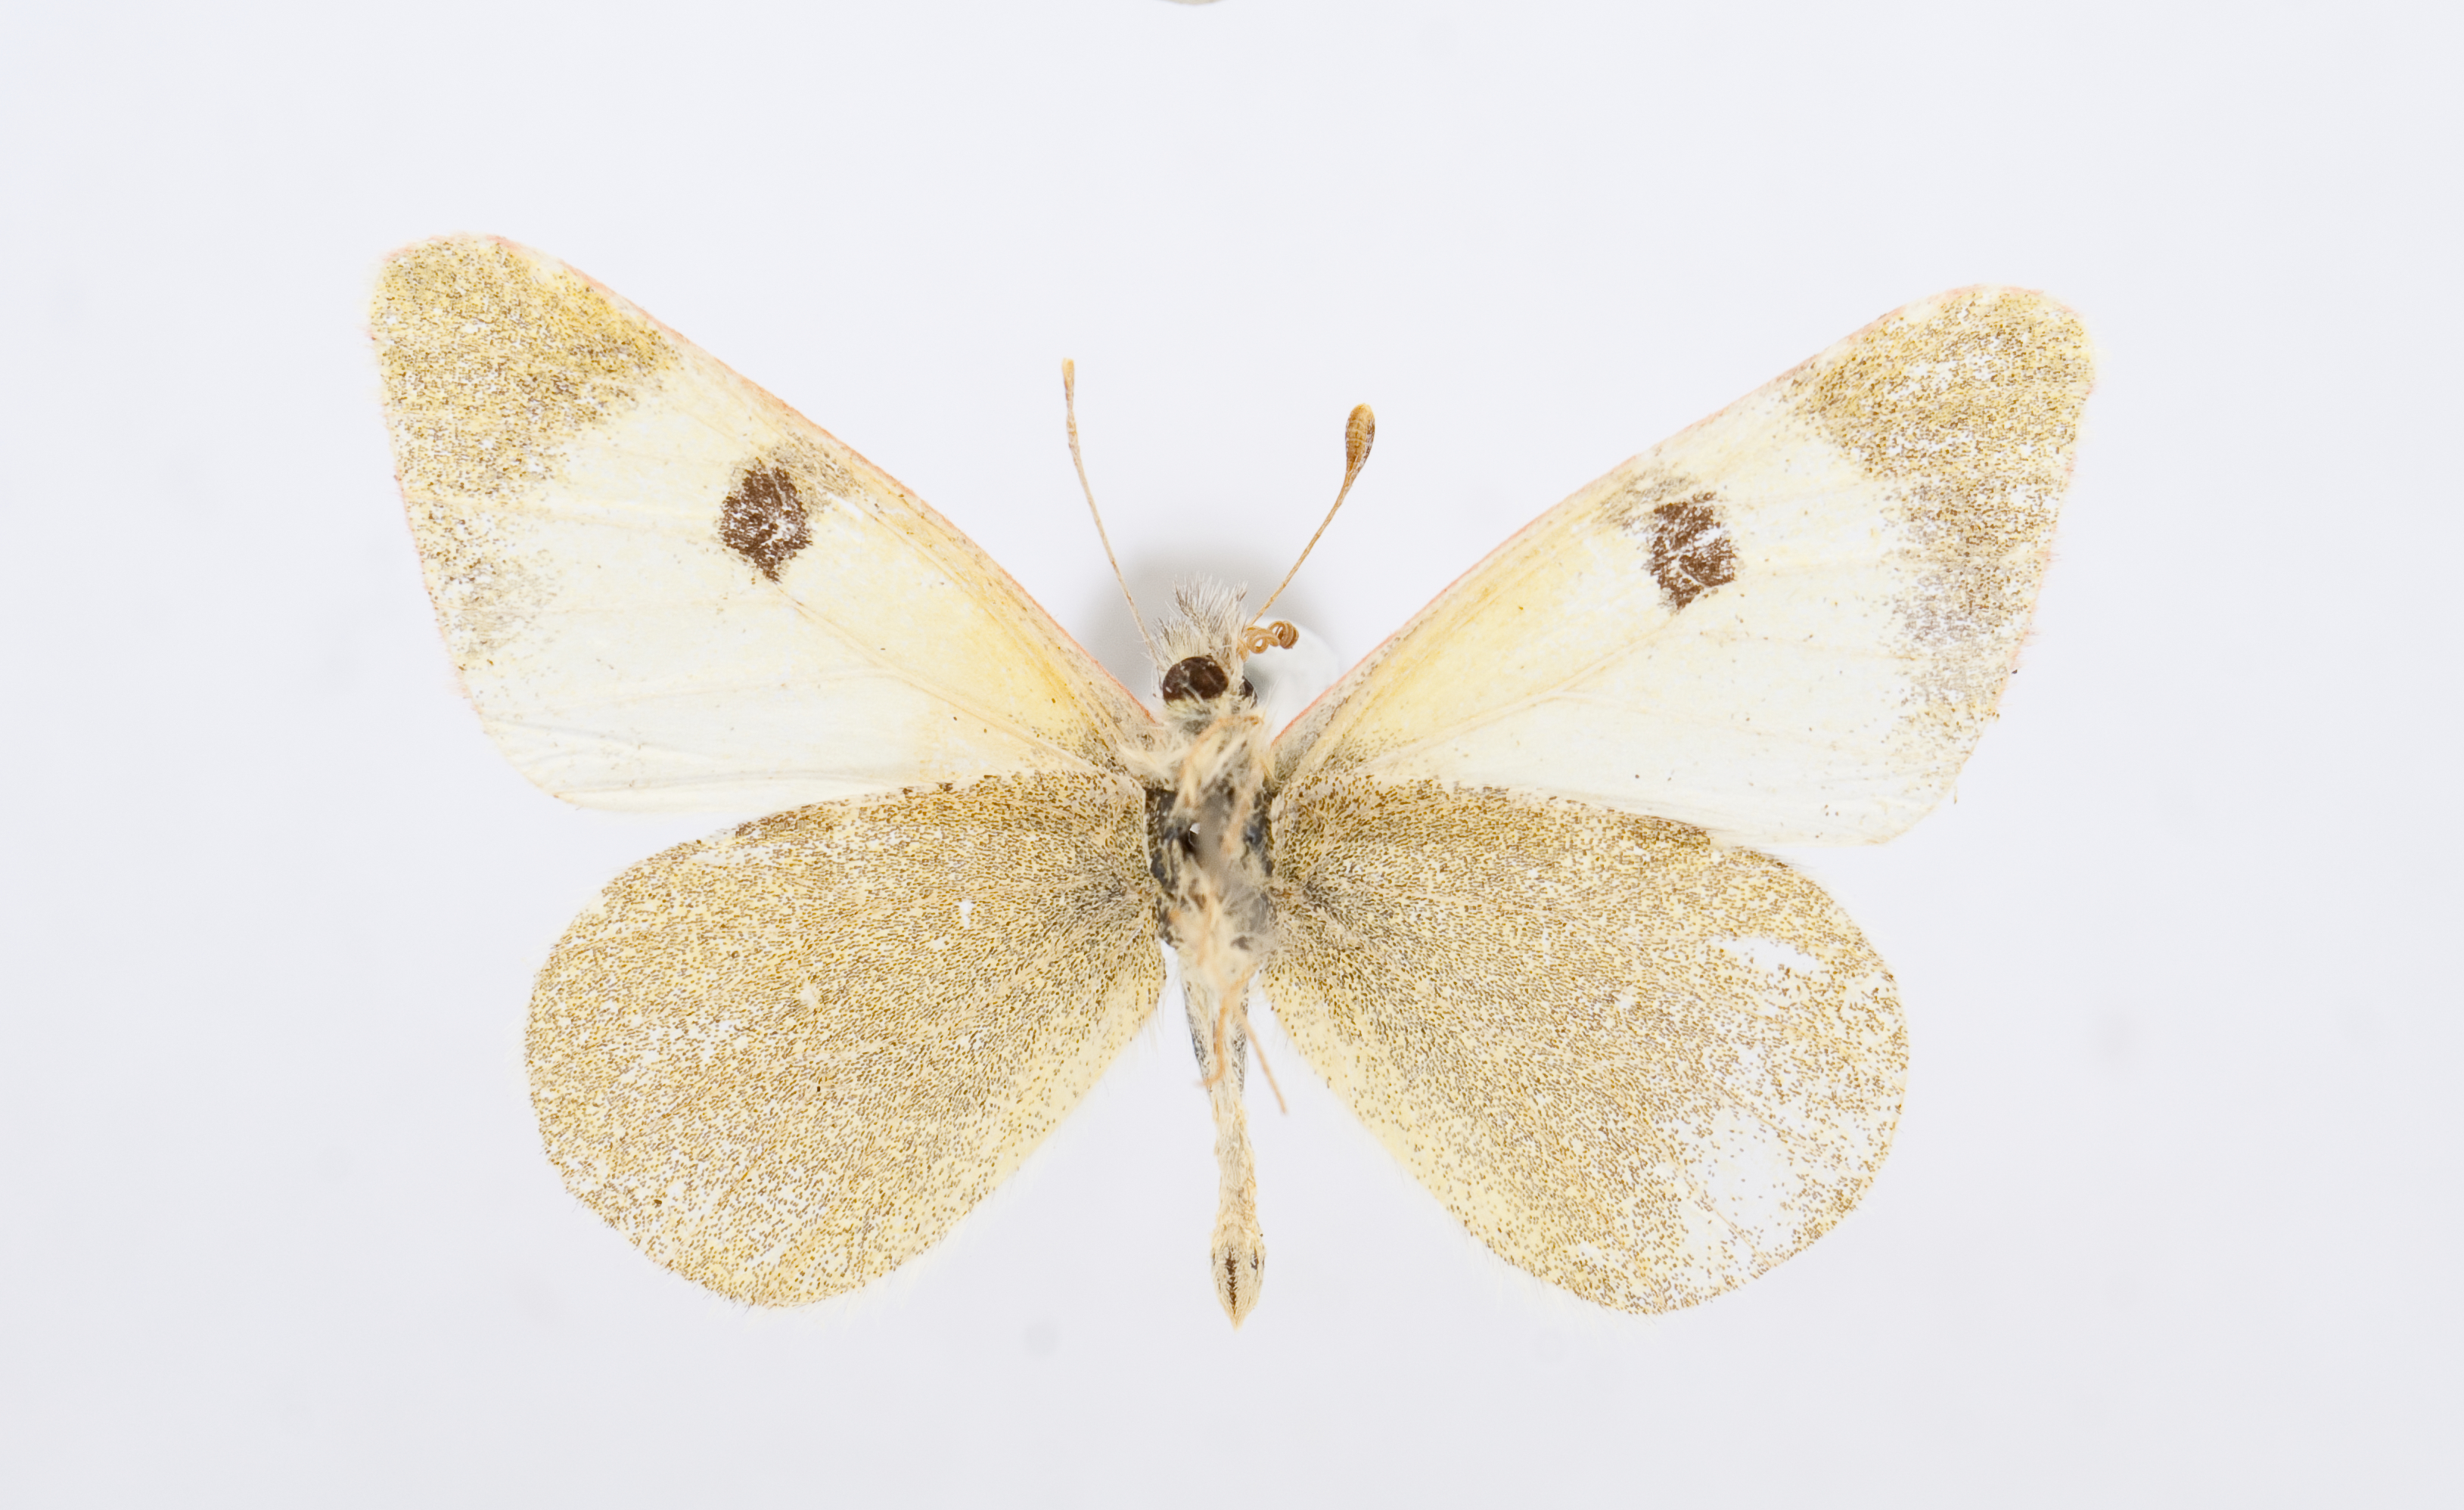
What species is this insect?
Euchloe lucilla
